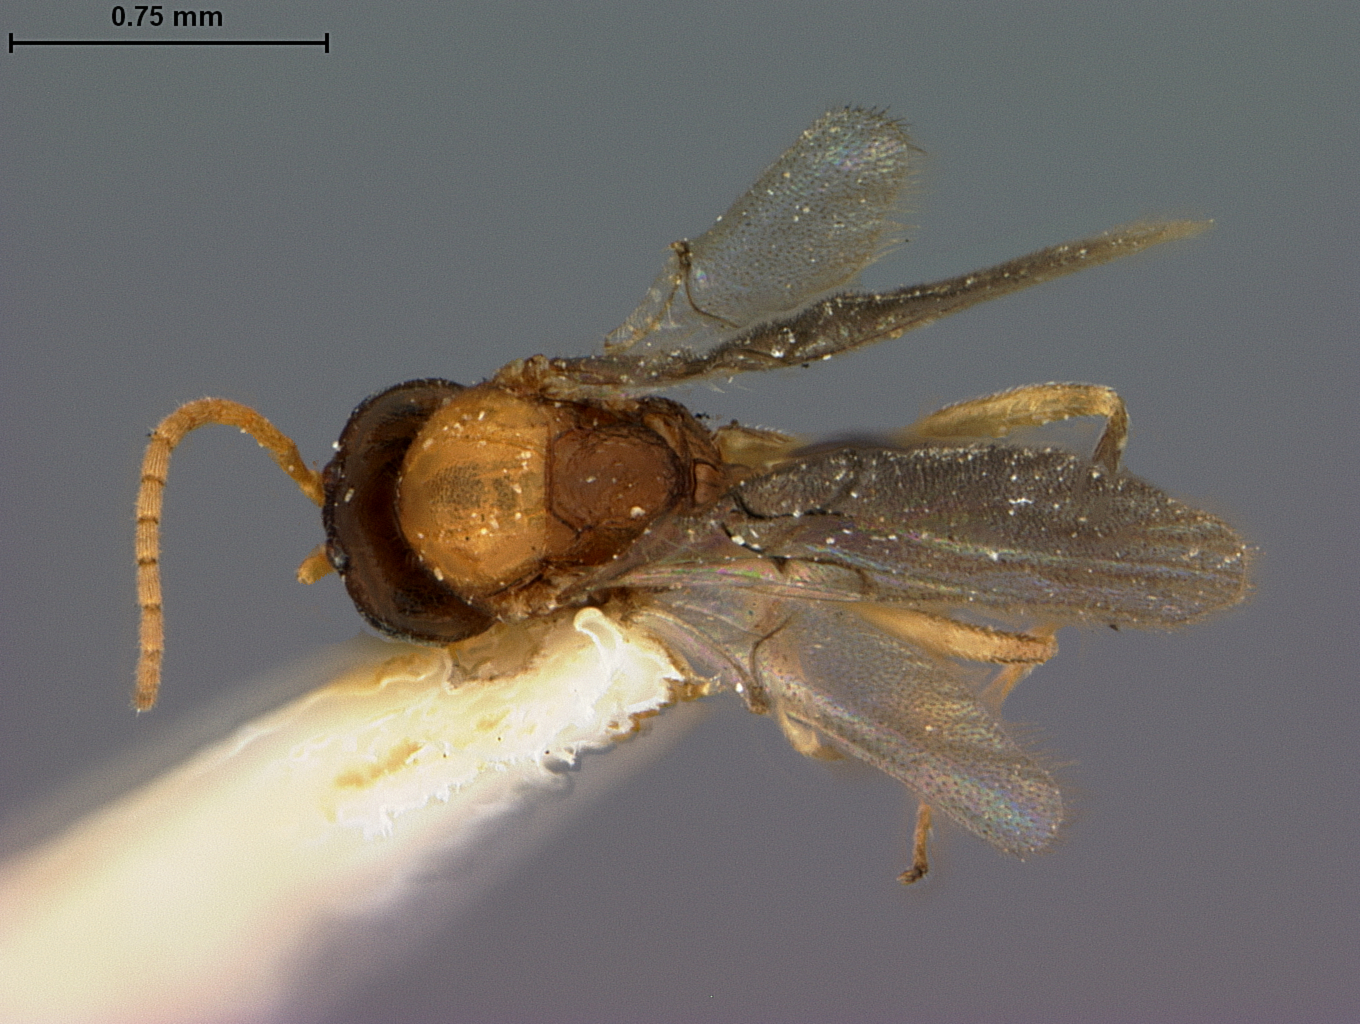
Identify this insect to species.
Andricus congregatus
